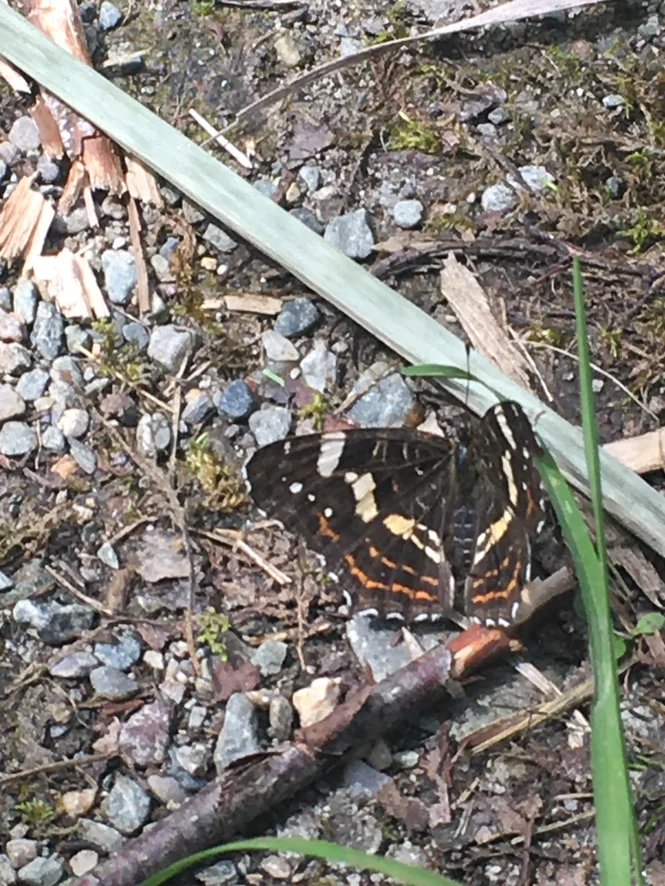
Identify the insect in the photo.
Araschnia levana
